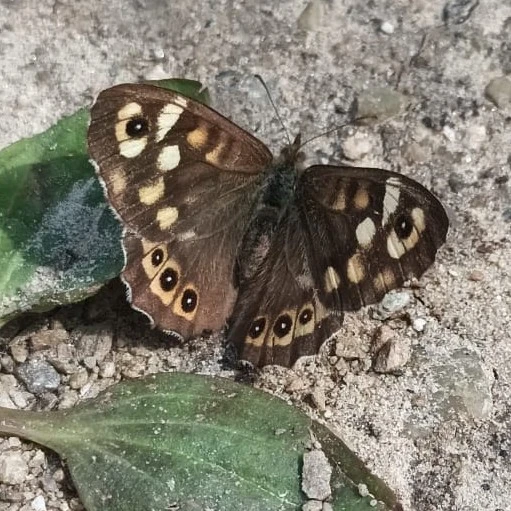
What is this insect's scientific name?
Pararge aegeria
